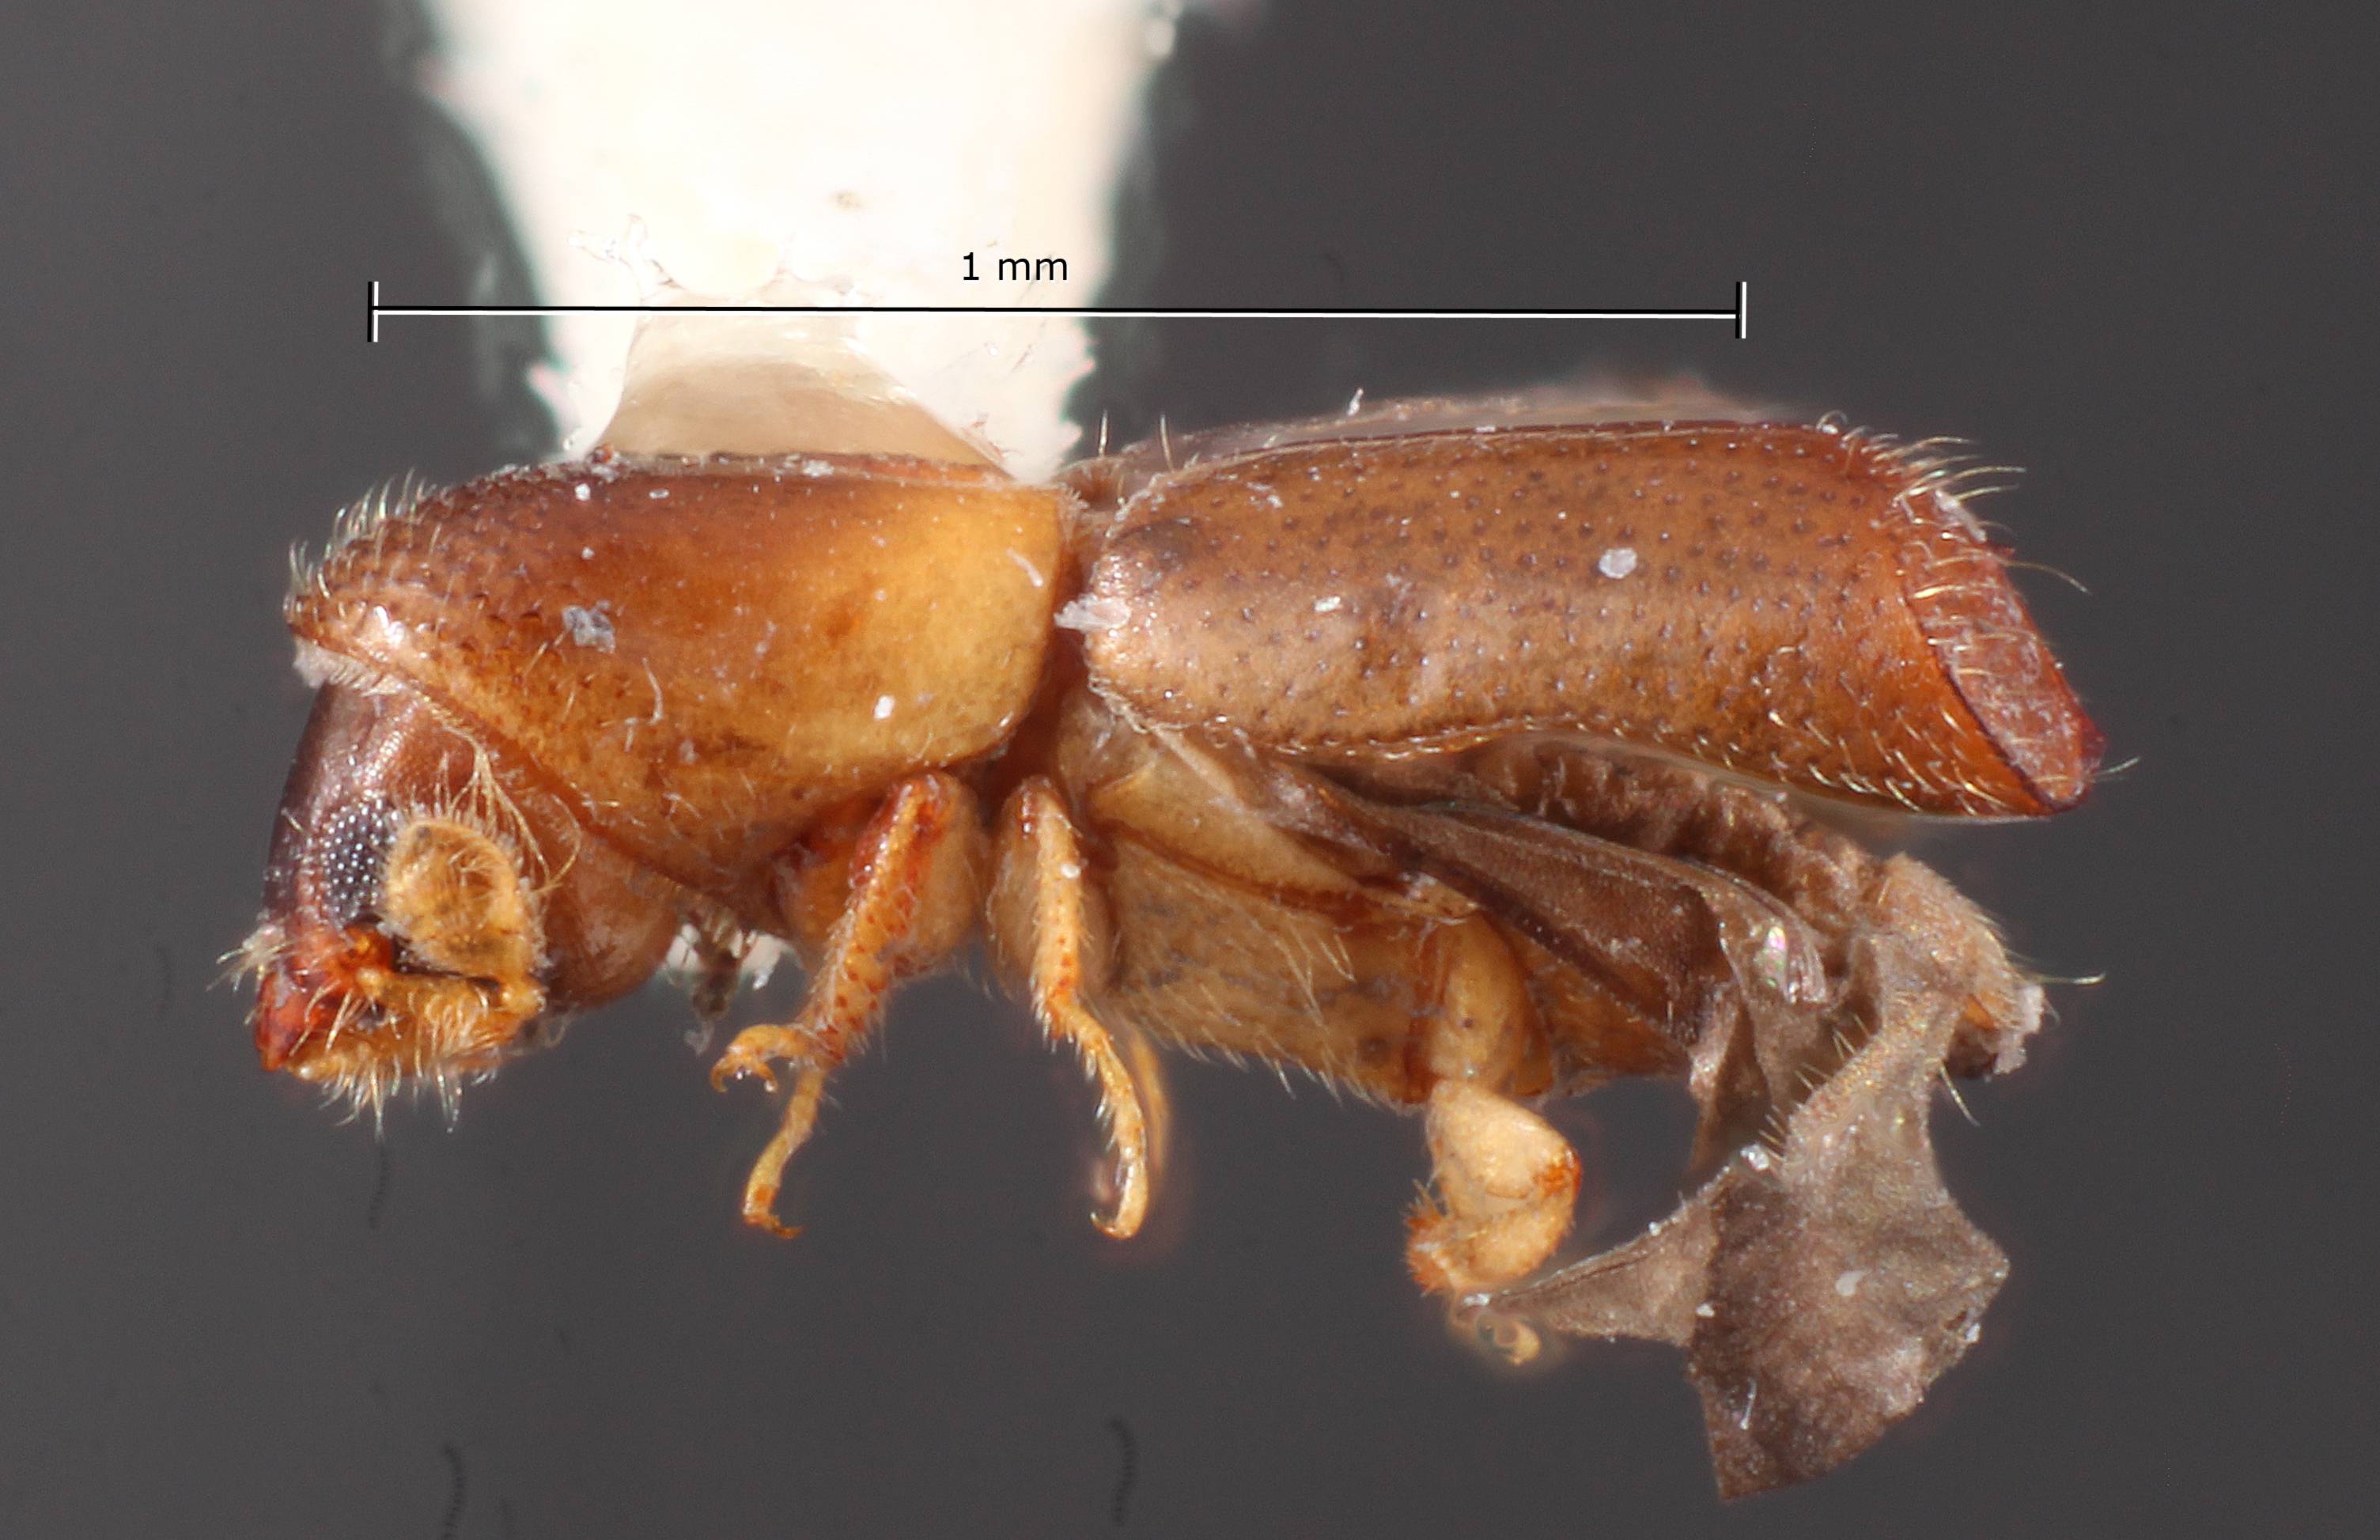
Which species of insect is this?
Monarthrum infradentatum
